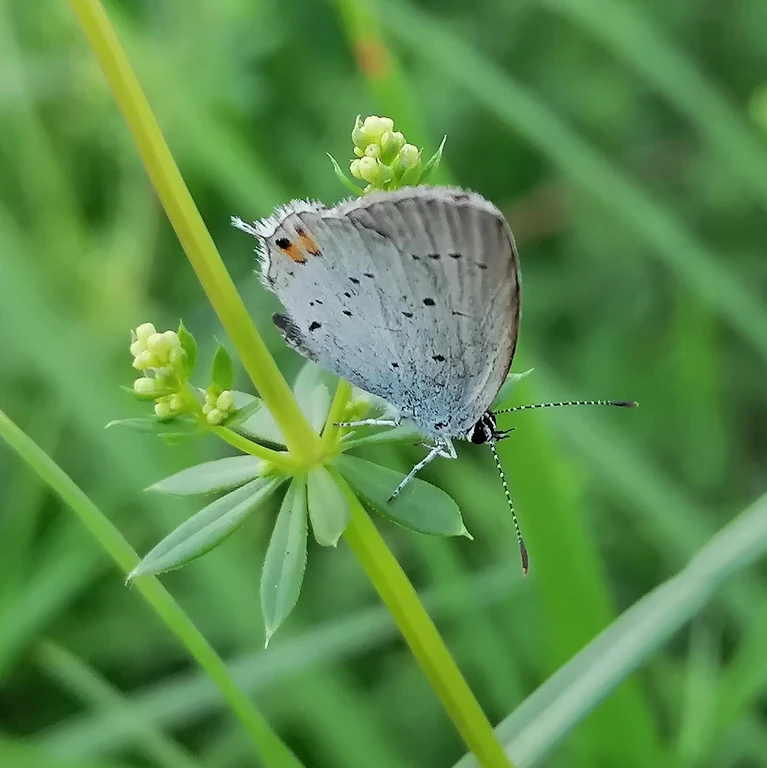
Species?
Cupido argiades (also Elkalyce argiades)
